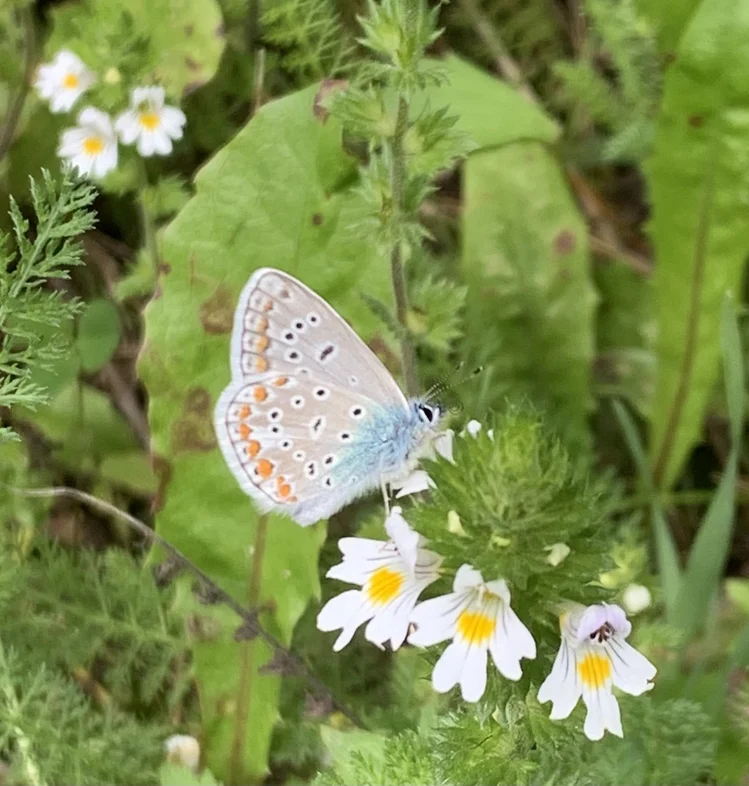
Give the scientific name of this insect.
Polyommatus icarus
